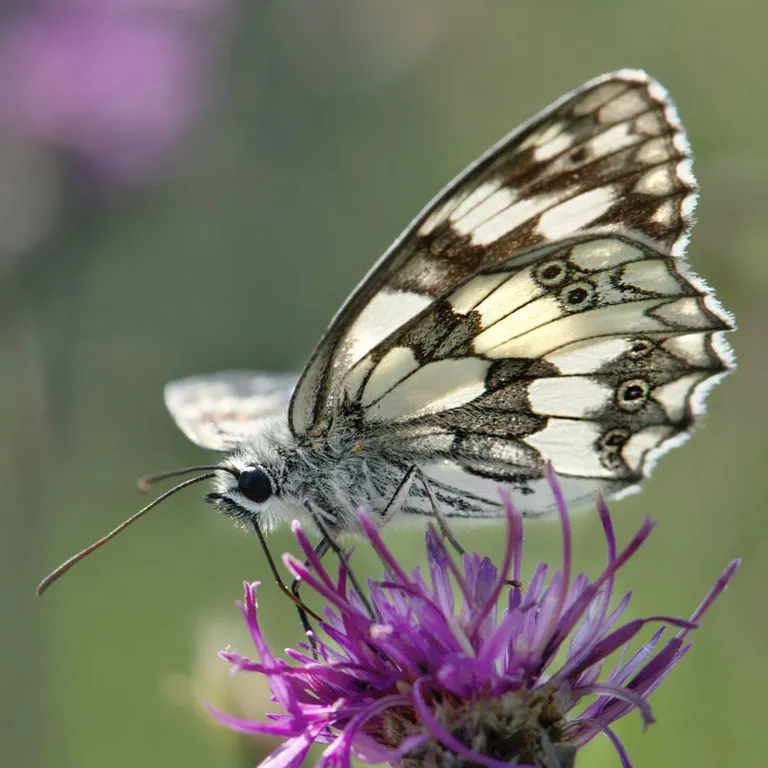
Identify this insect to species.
Melanargia galathea
